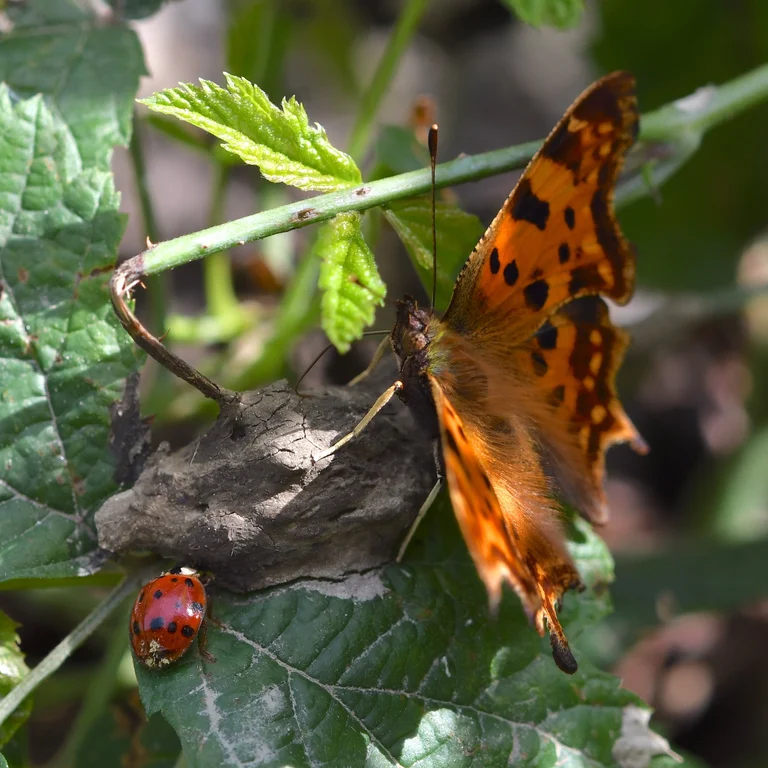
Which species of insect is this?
Polygonia c-album
